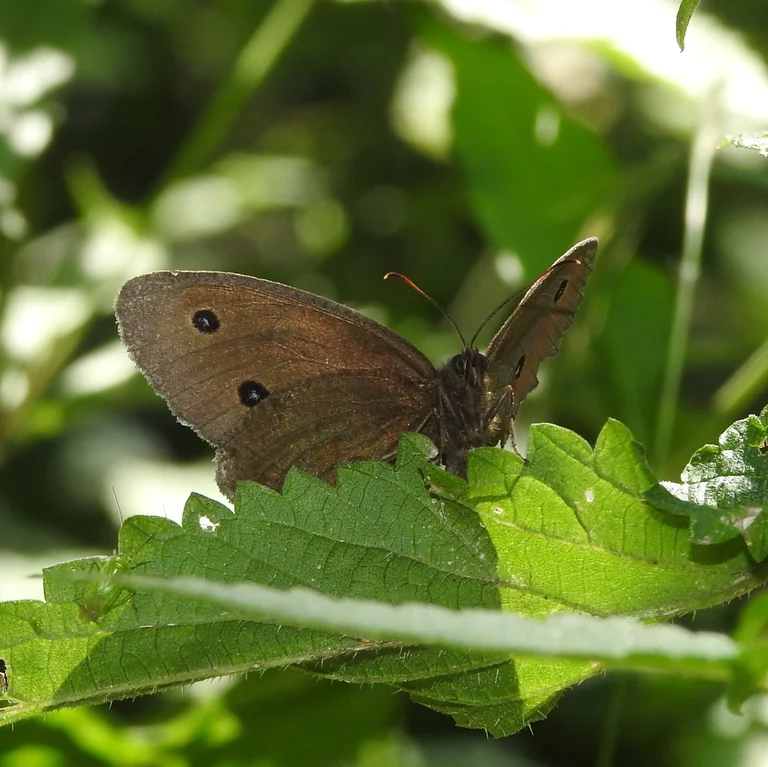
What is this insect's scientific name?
Minois dryas
